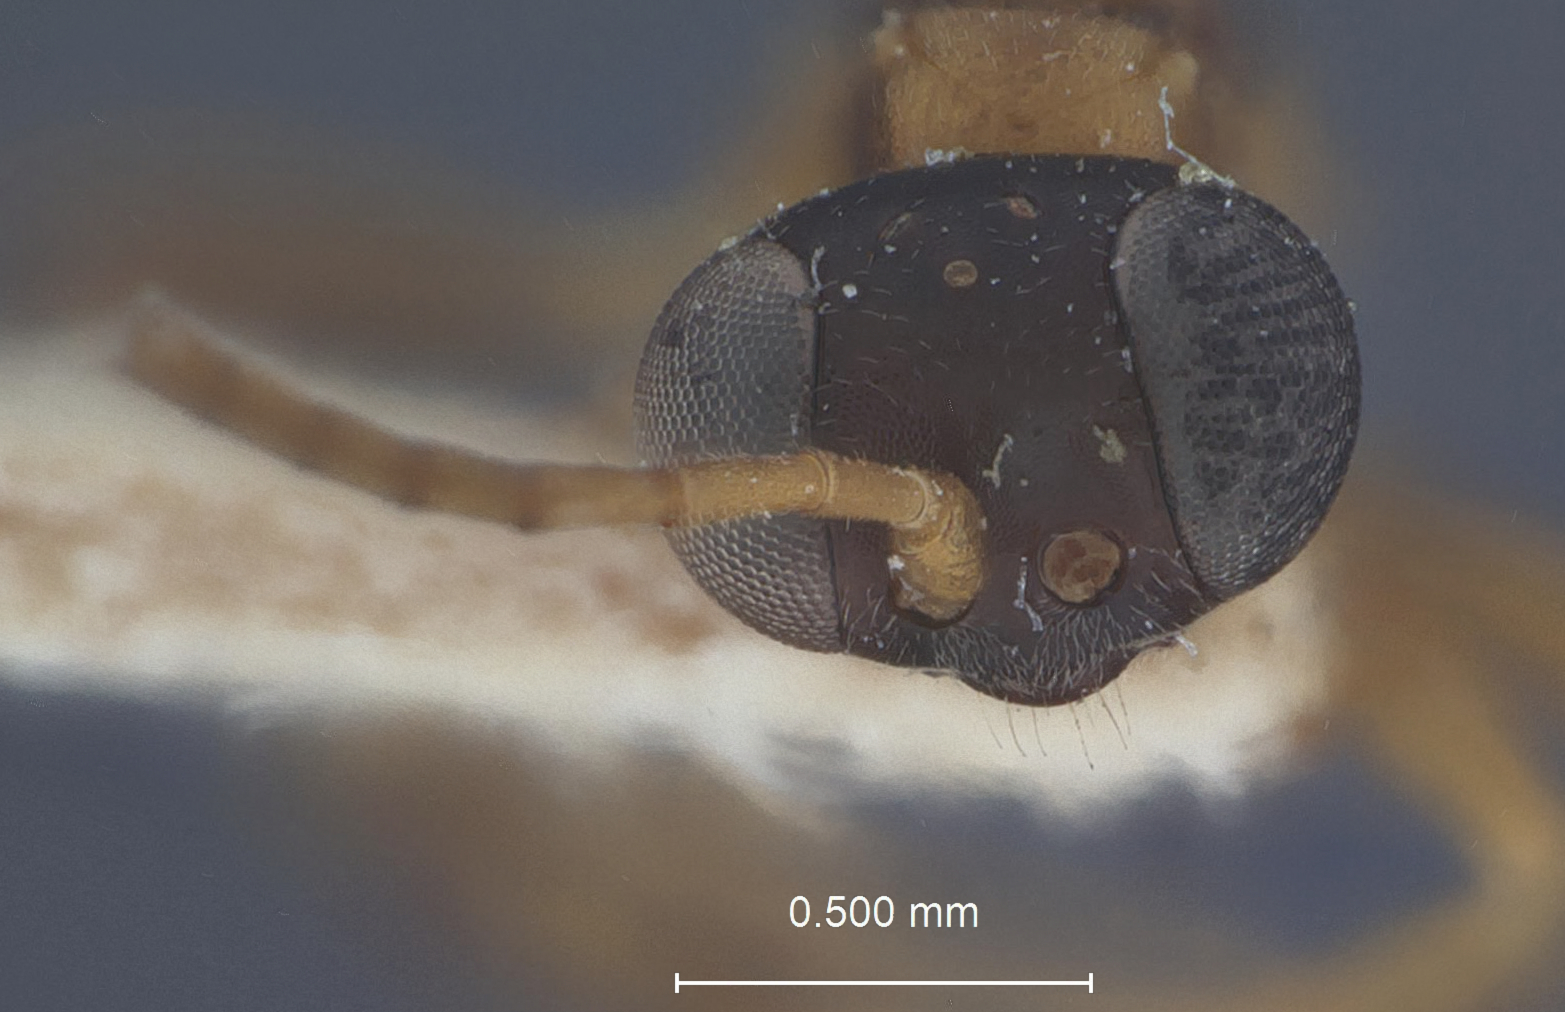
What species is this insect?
Pezomachus apantelicida
